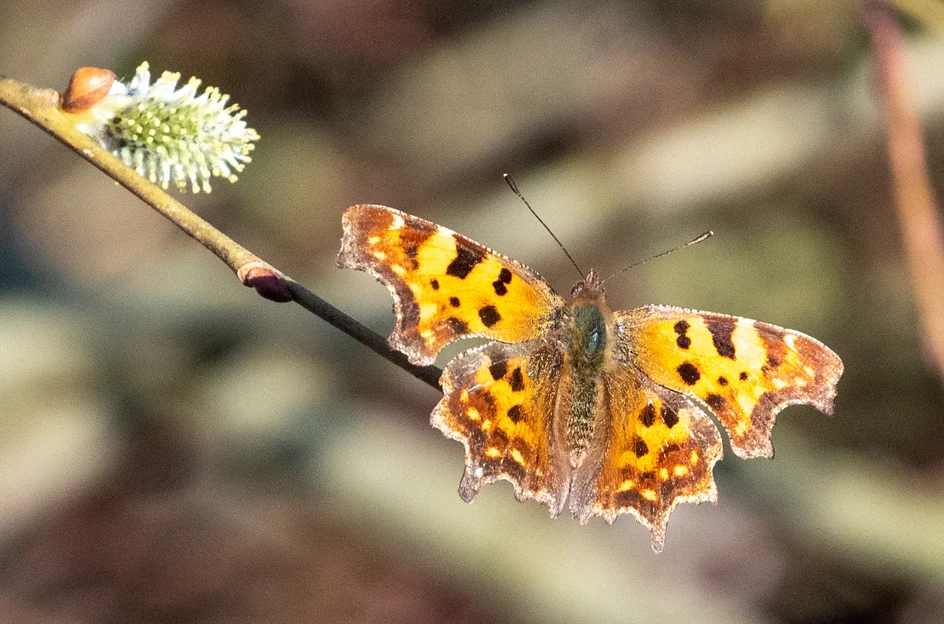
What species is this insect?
Polygonia c-album
